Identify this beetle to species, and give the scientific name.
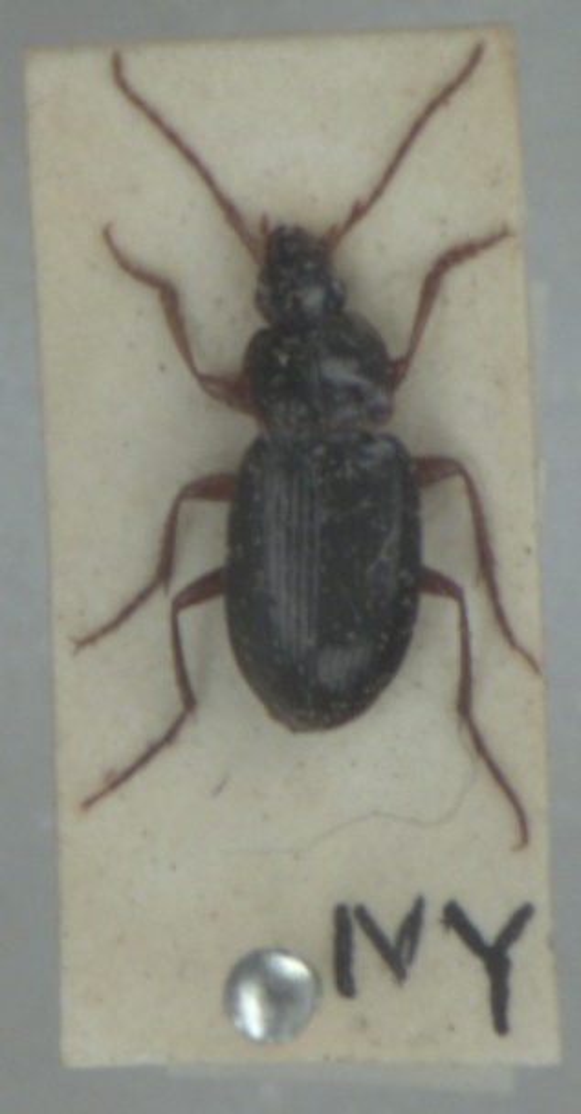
Calathus micropterus
